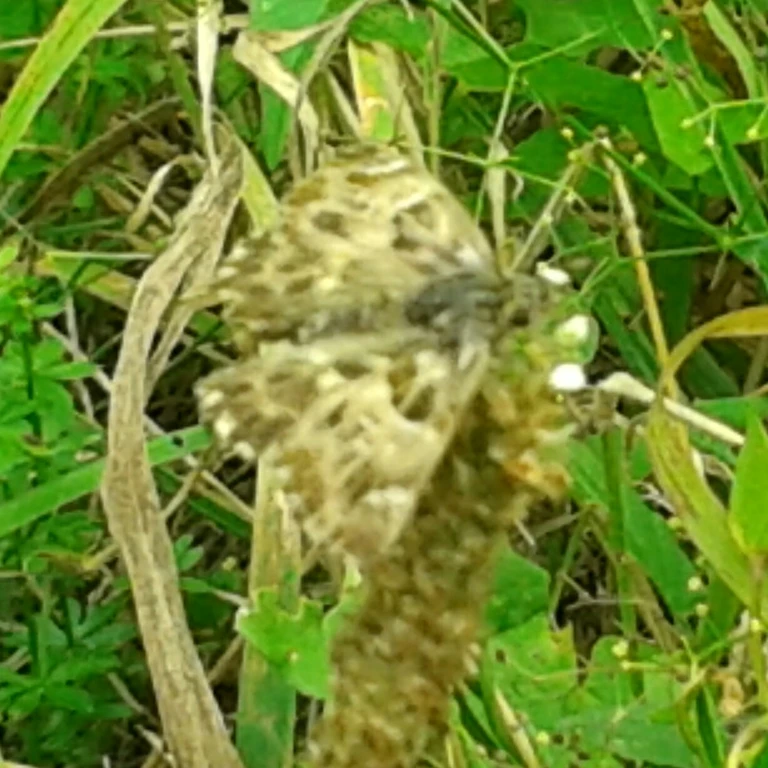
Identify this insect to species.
Carcharodus alceae
